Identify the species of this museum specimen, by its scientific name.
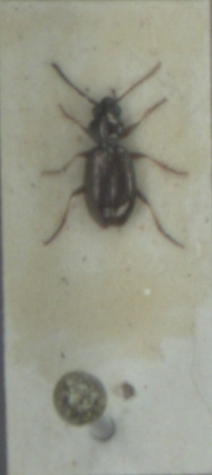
Bembidion lampros
